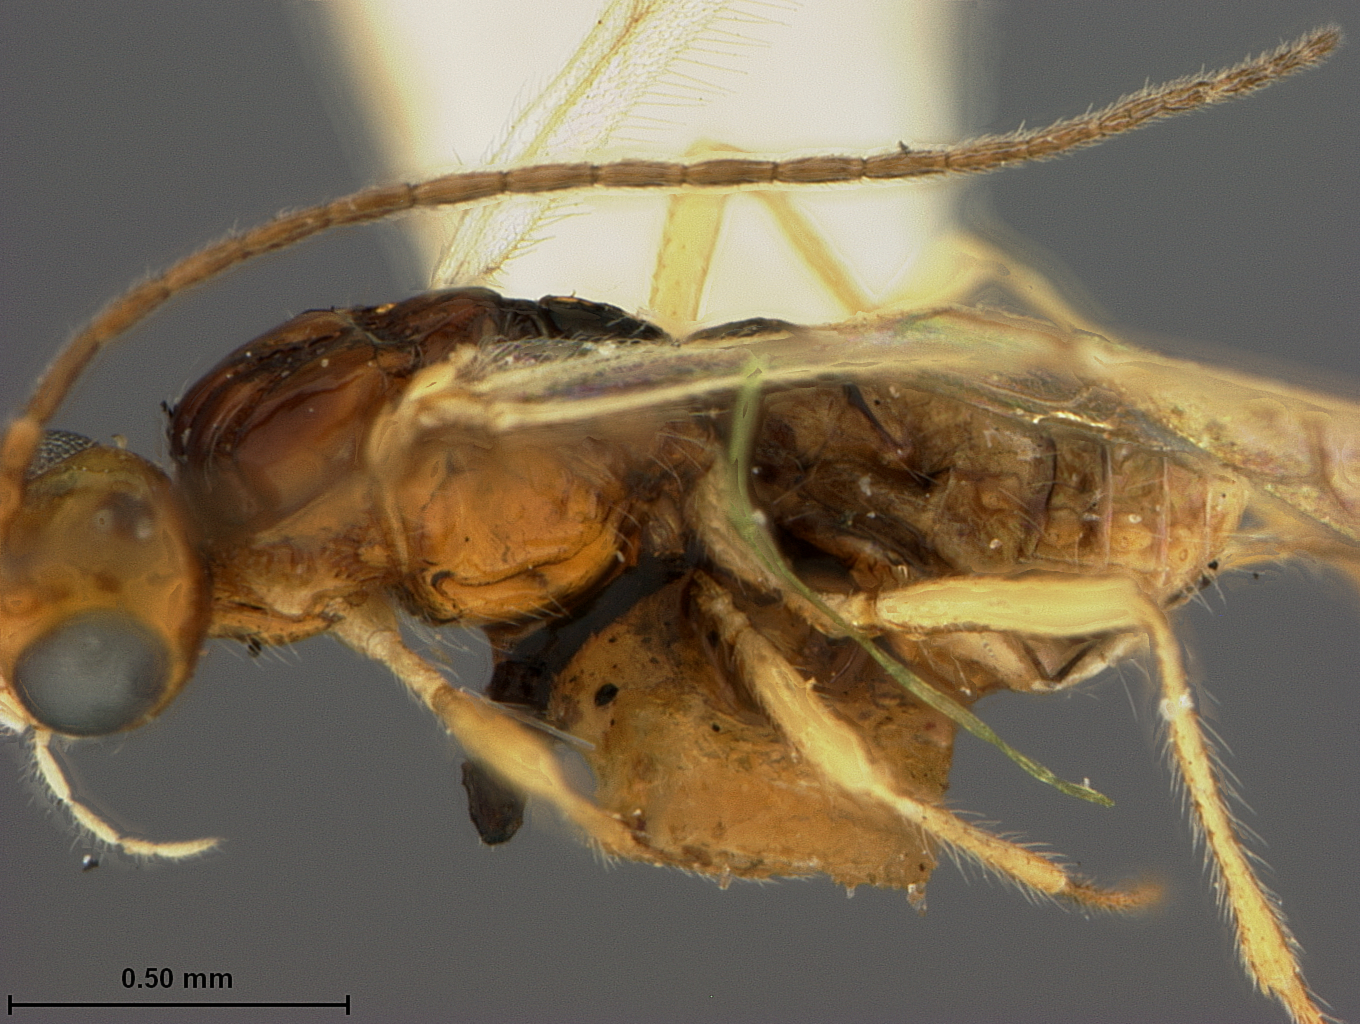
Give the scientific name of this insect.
Hormius albipes
